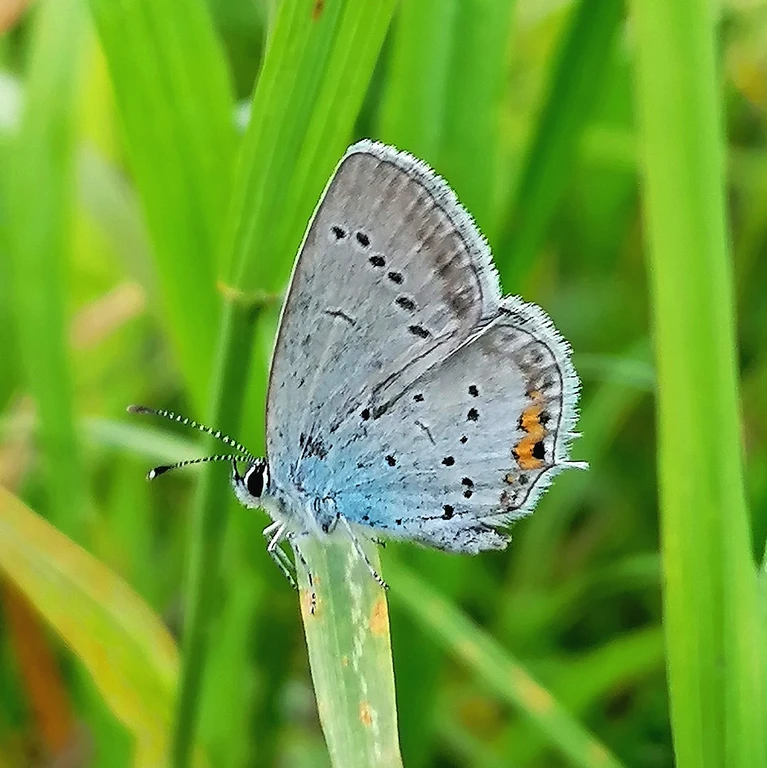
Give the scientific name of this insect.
Cupido argiades (also Elkalyce argiades)
